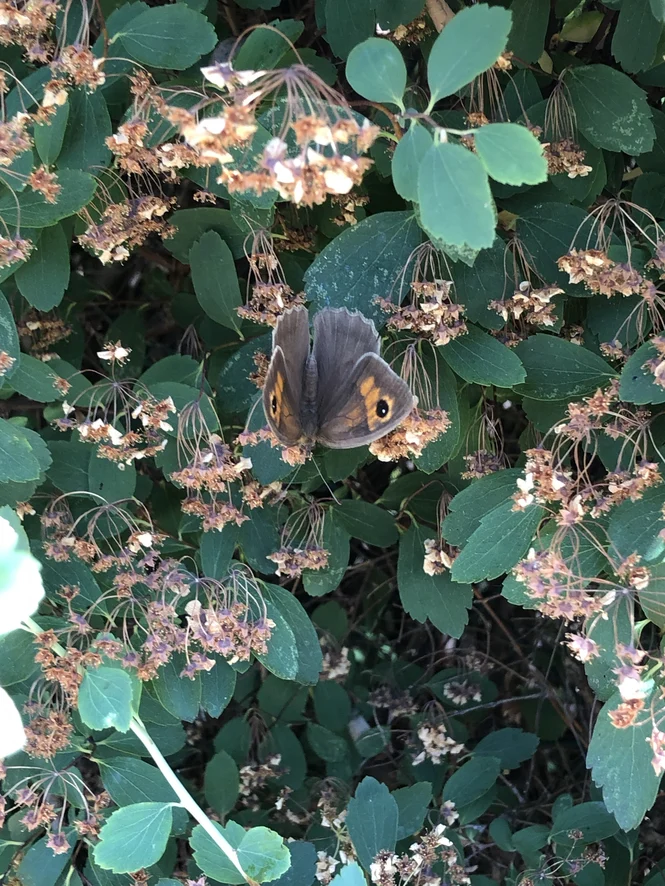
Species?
Maniola jurtina
